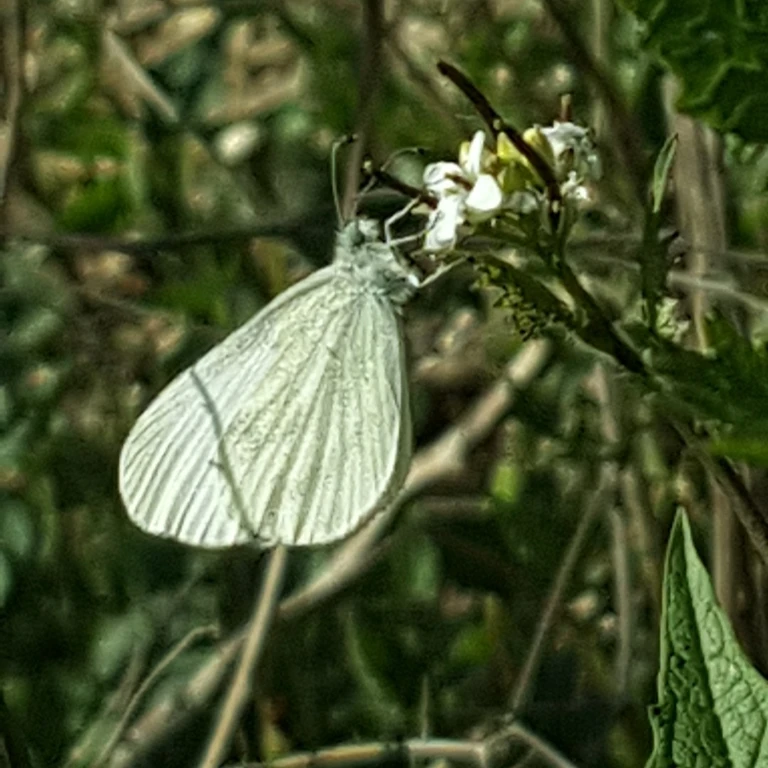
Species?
Leptidea sinapis/juvernica
